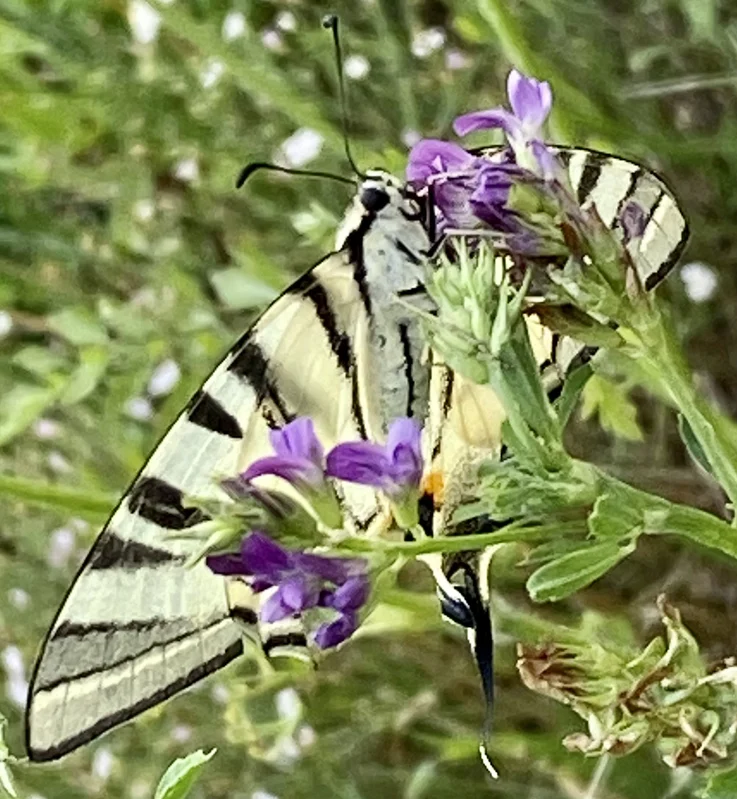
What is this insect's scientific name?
Iphiclides podalirius
